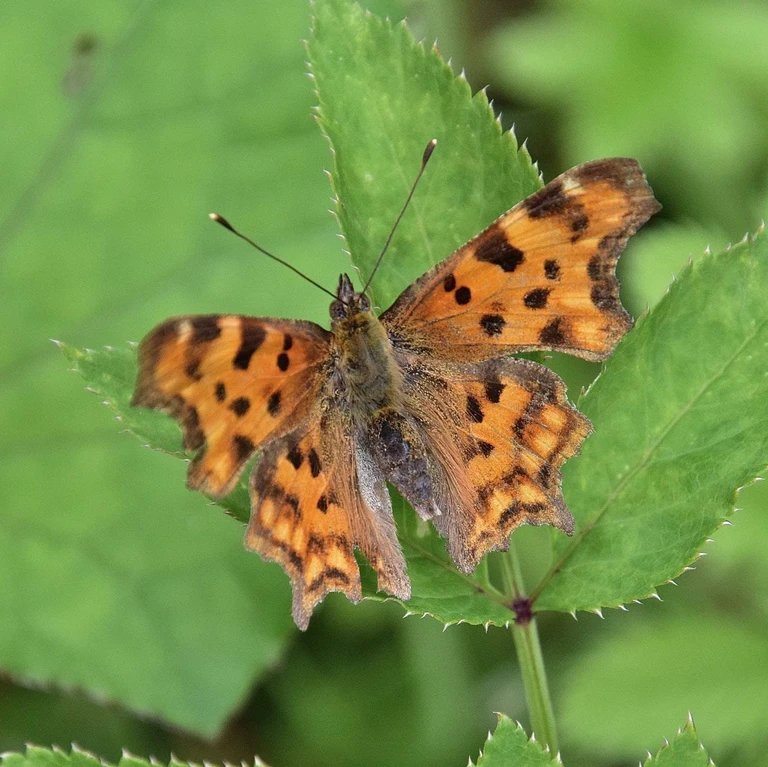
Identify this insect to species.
Polygonia c-album
